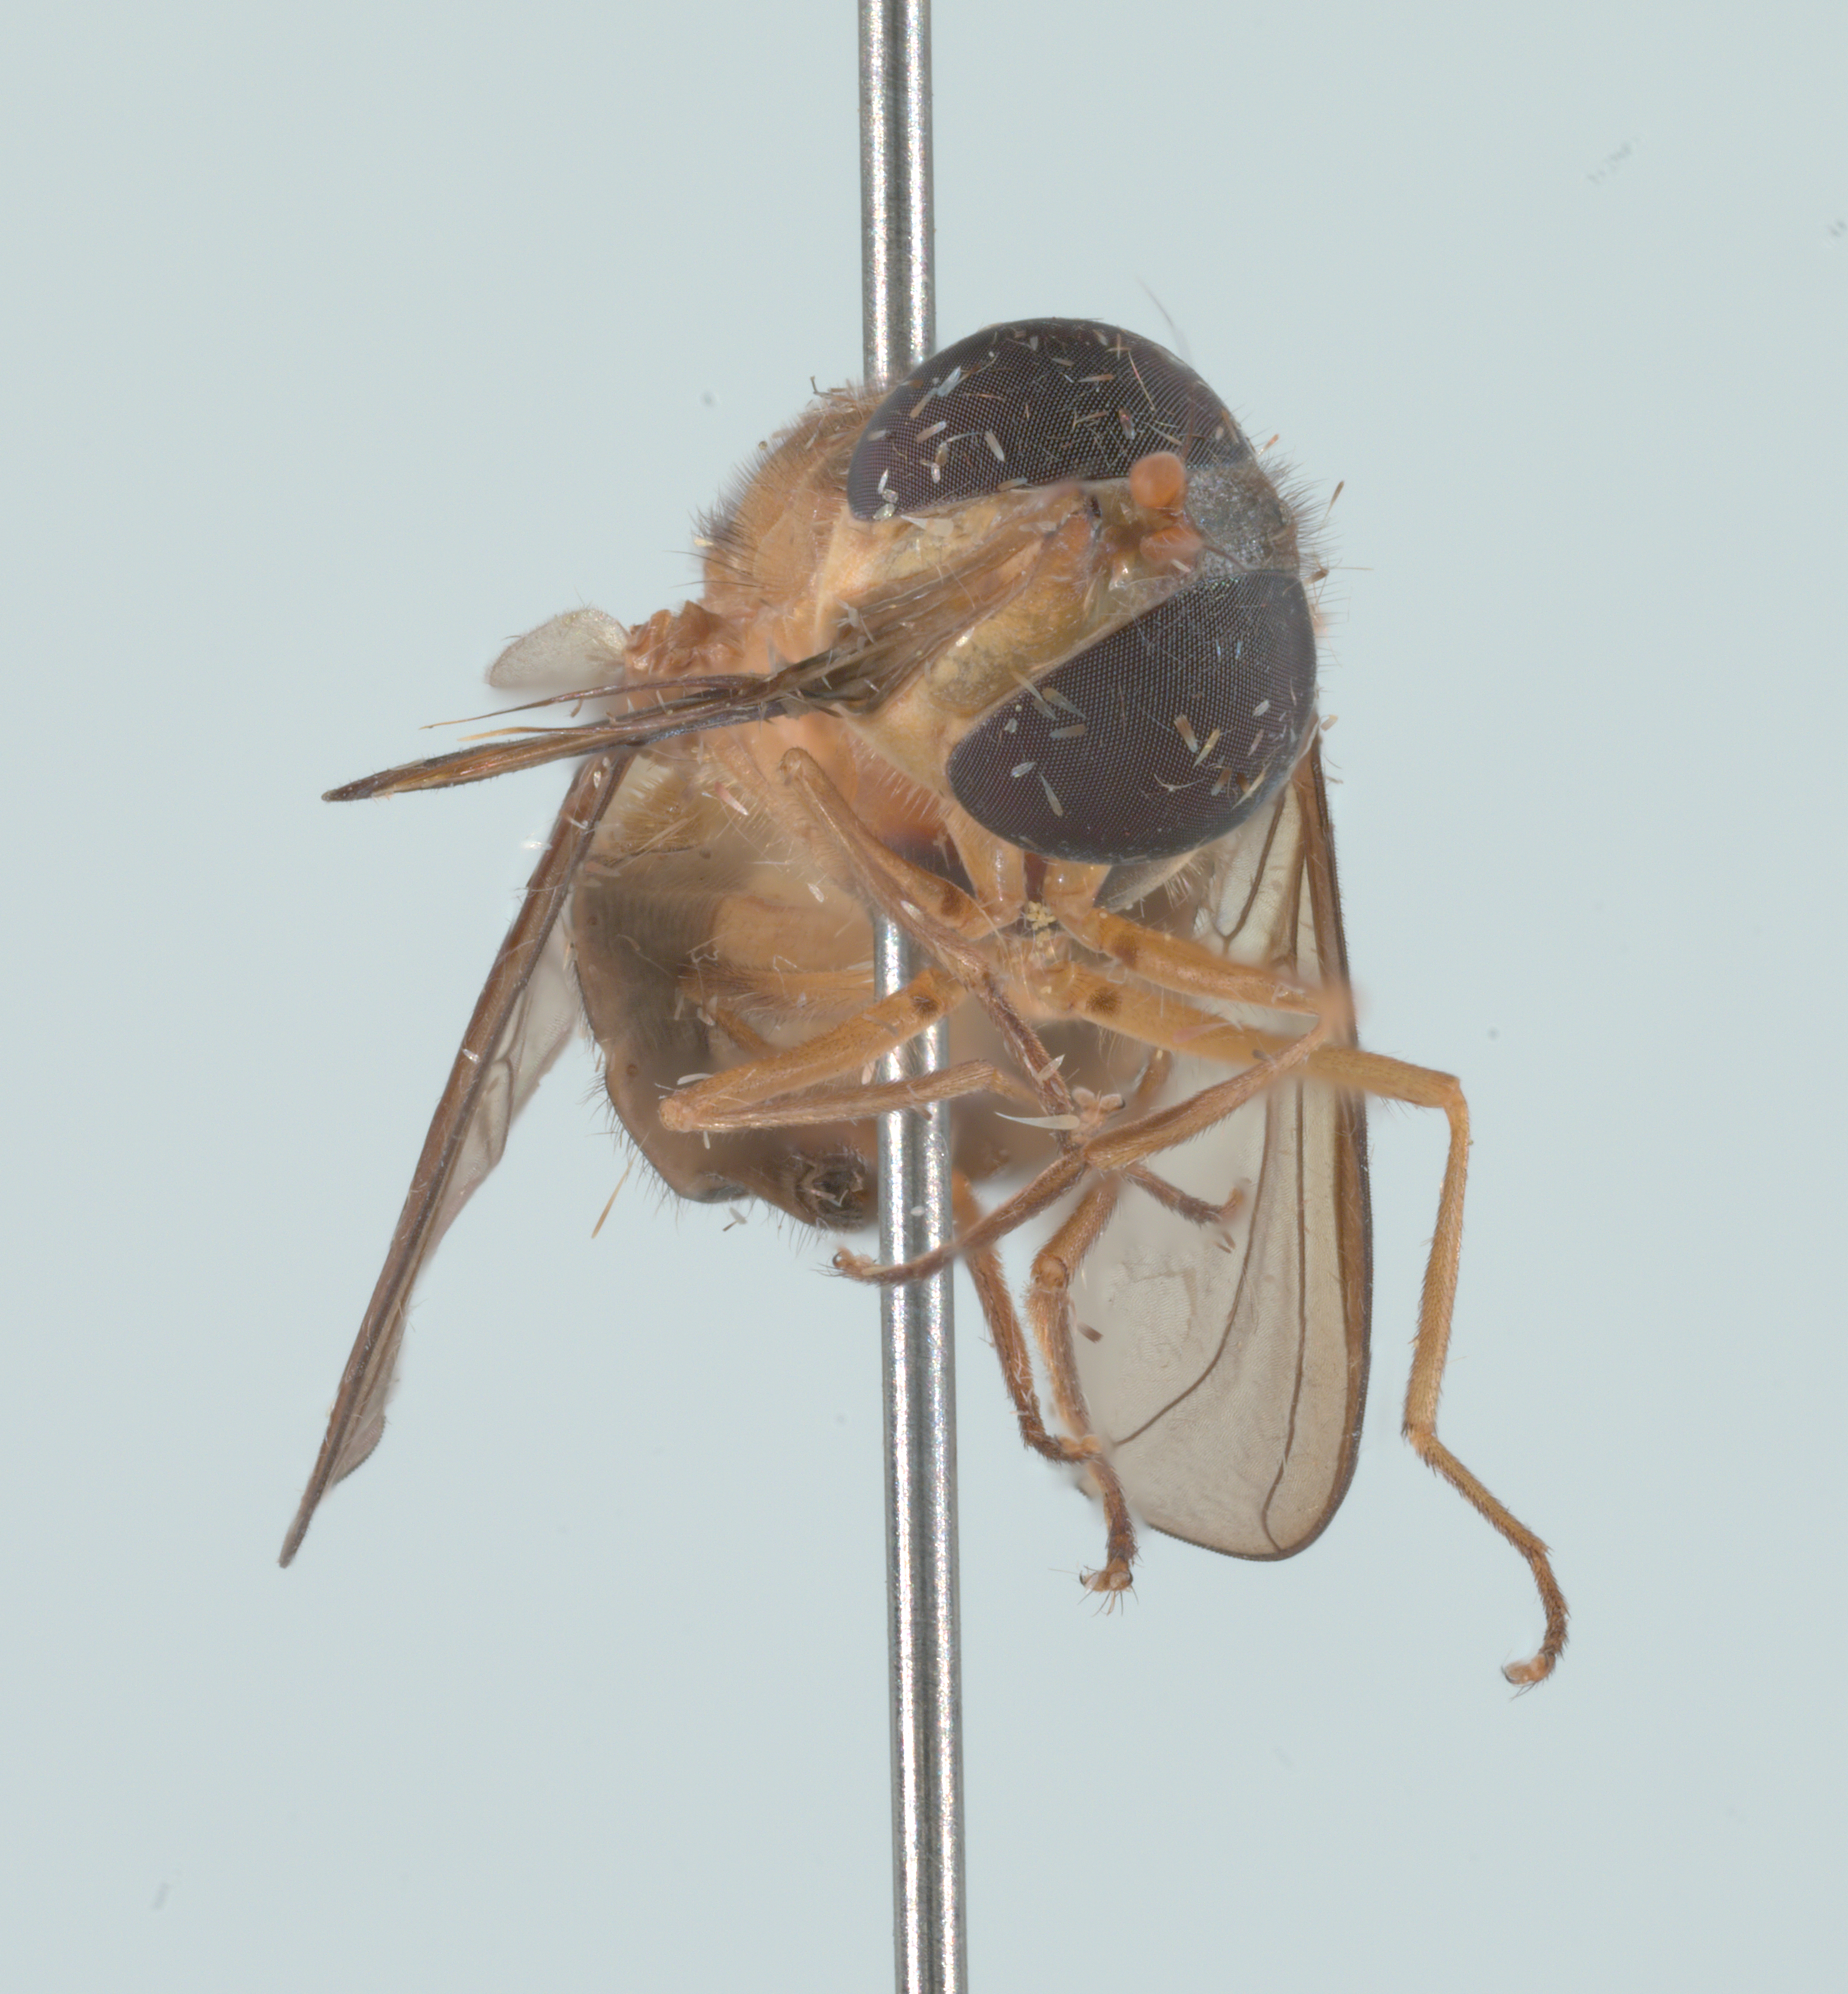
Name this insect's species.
Rhingia mecyana
